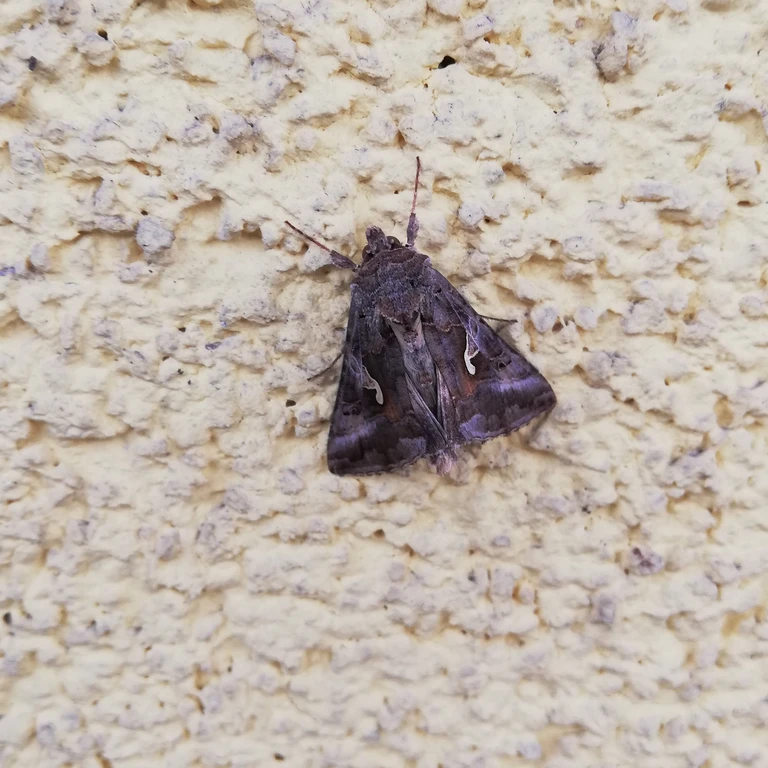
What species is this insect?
Autographa gamma
